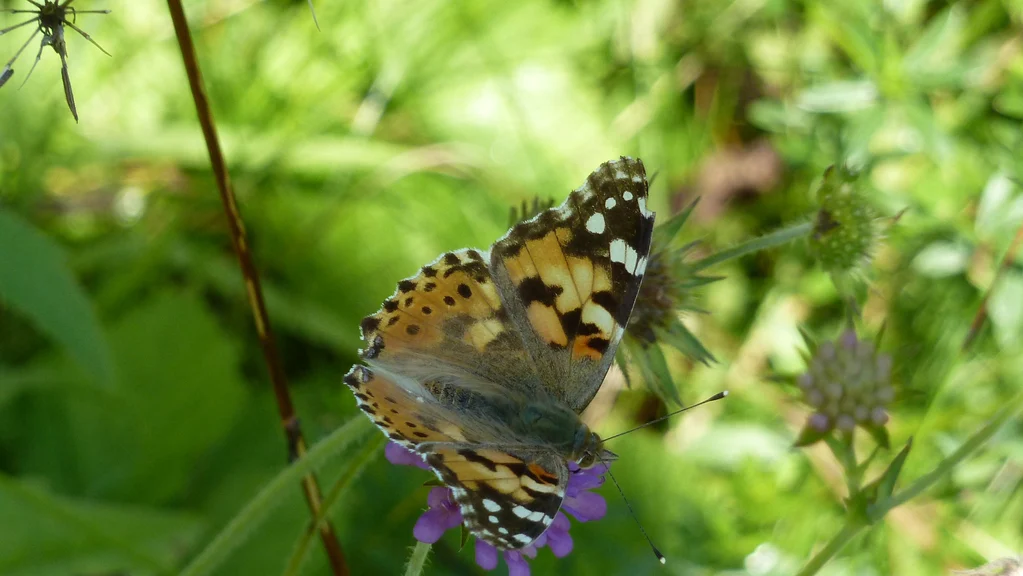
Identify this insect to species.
Vanessa cardui
